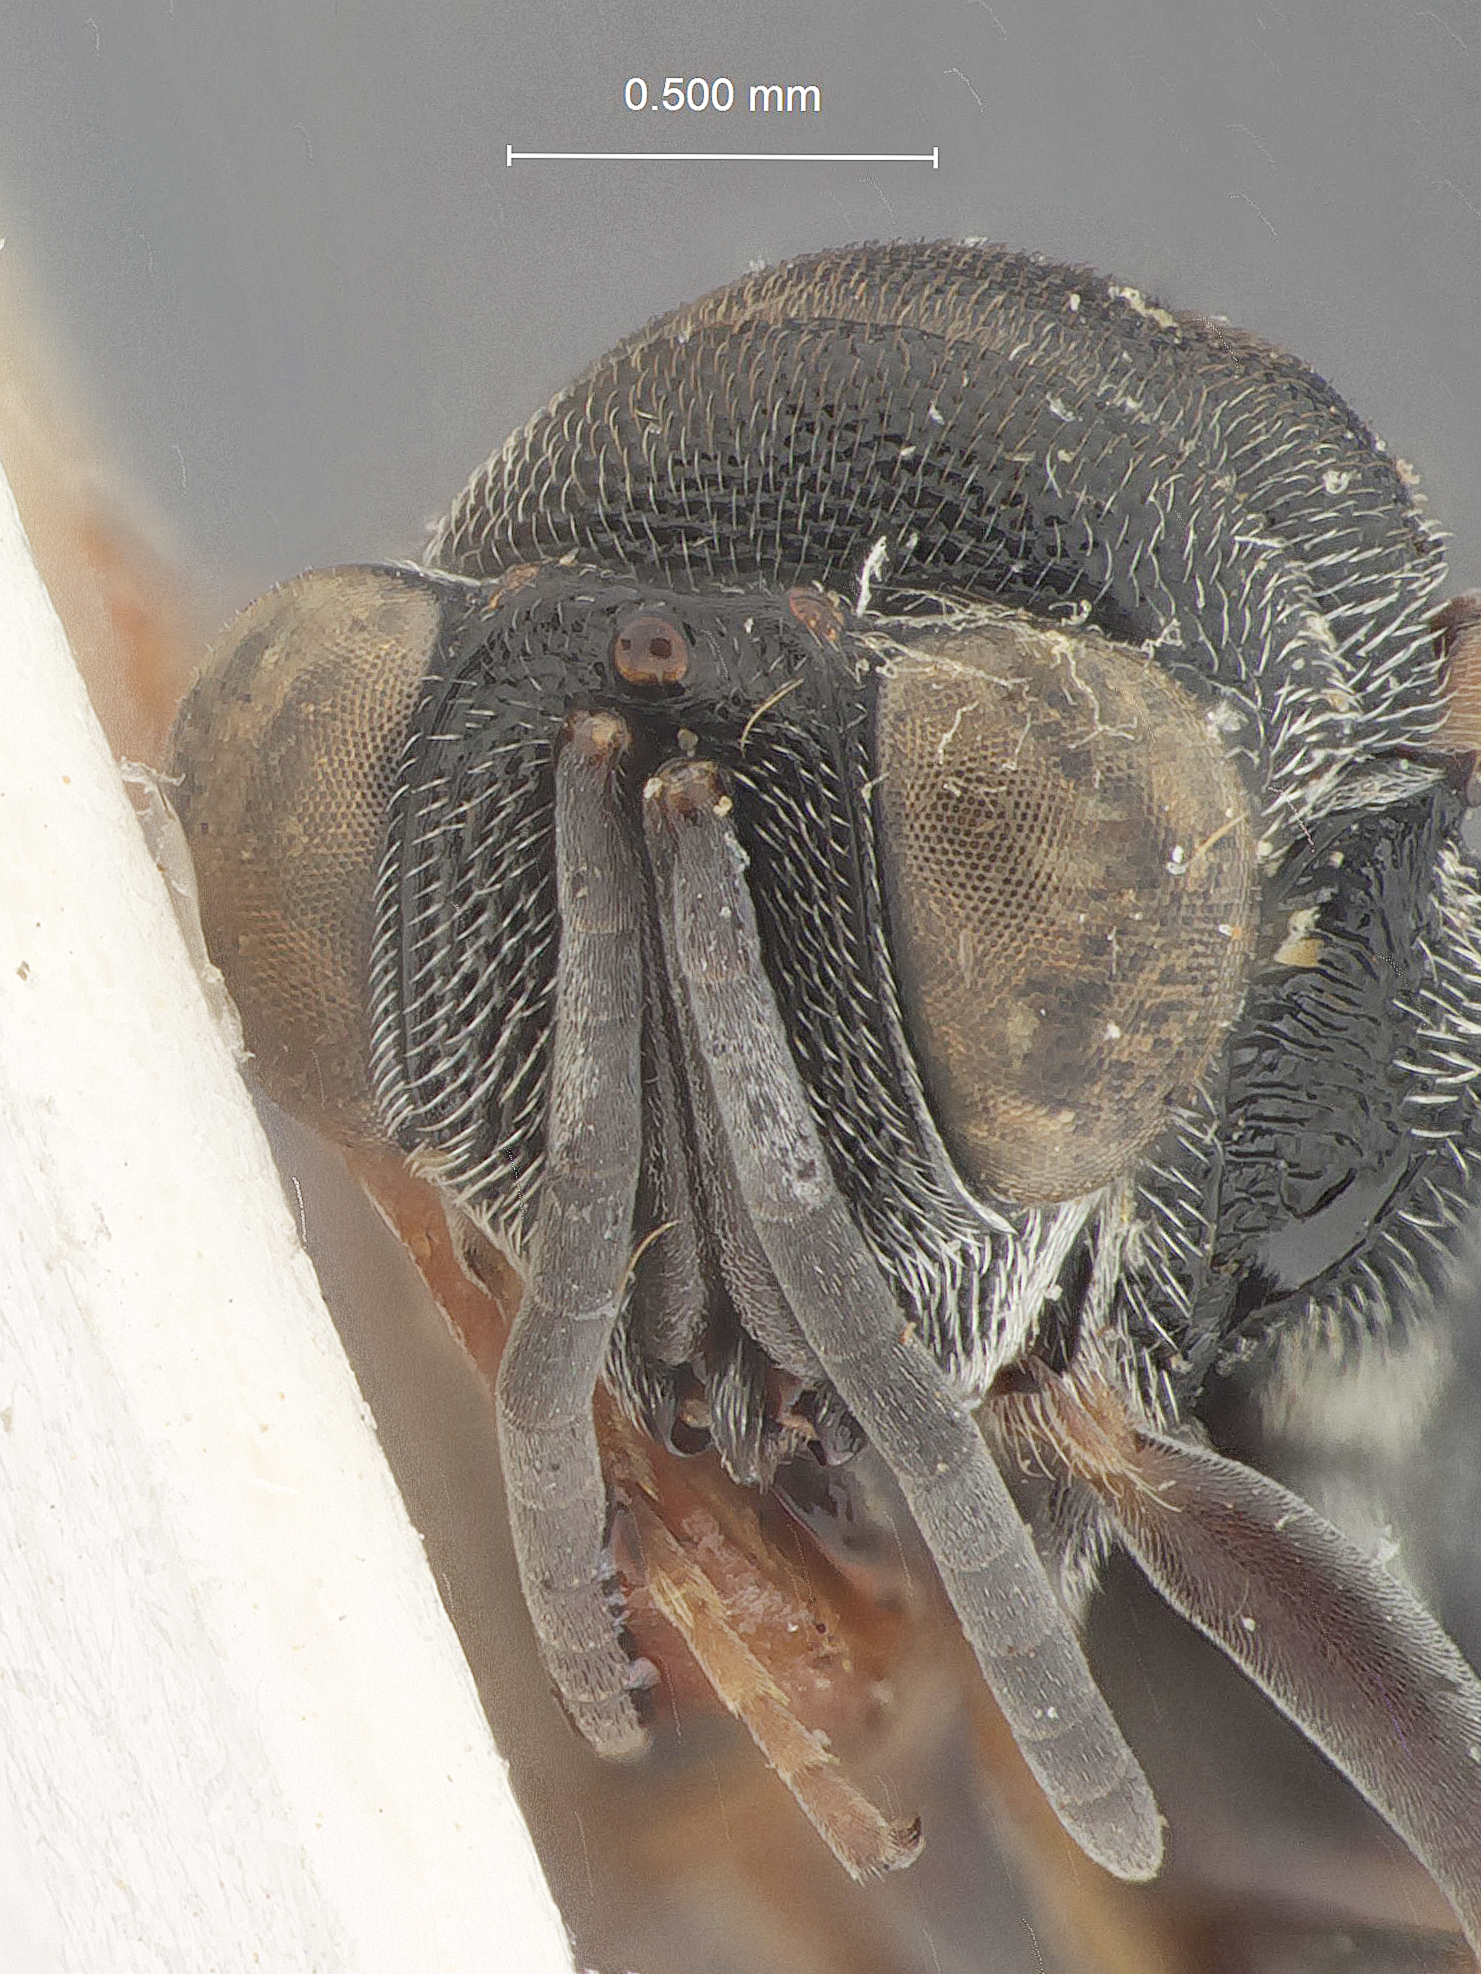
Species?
Kriechbaumerella kala
